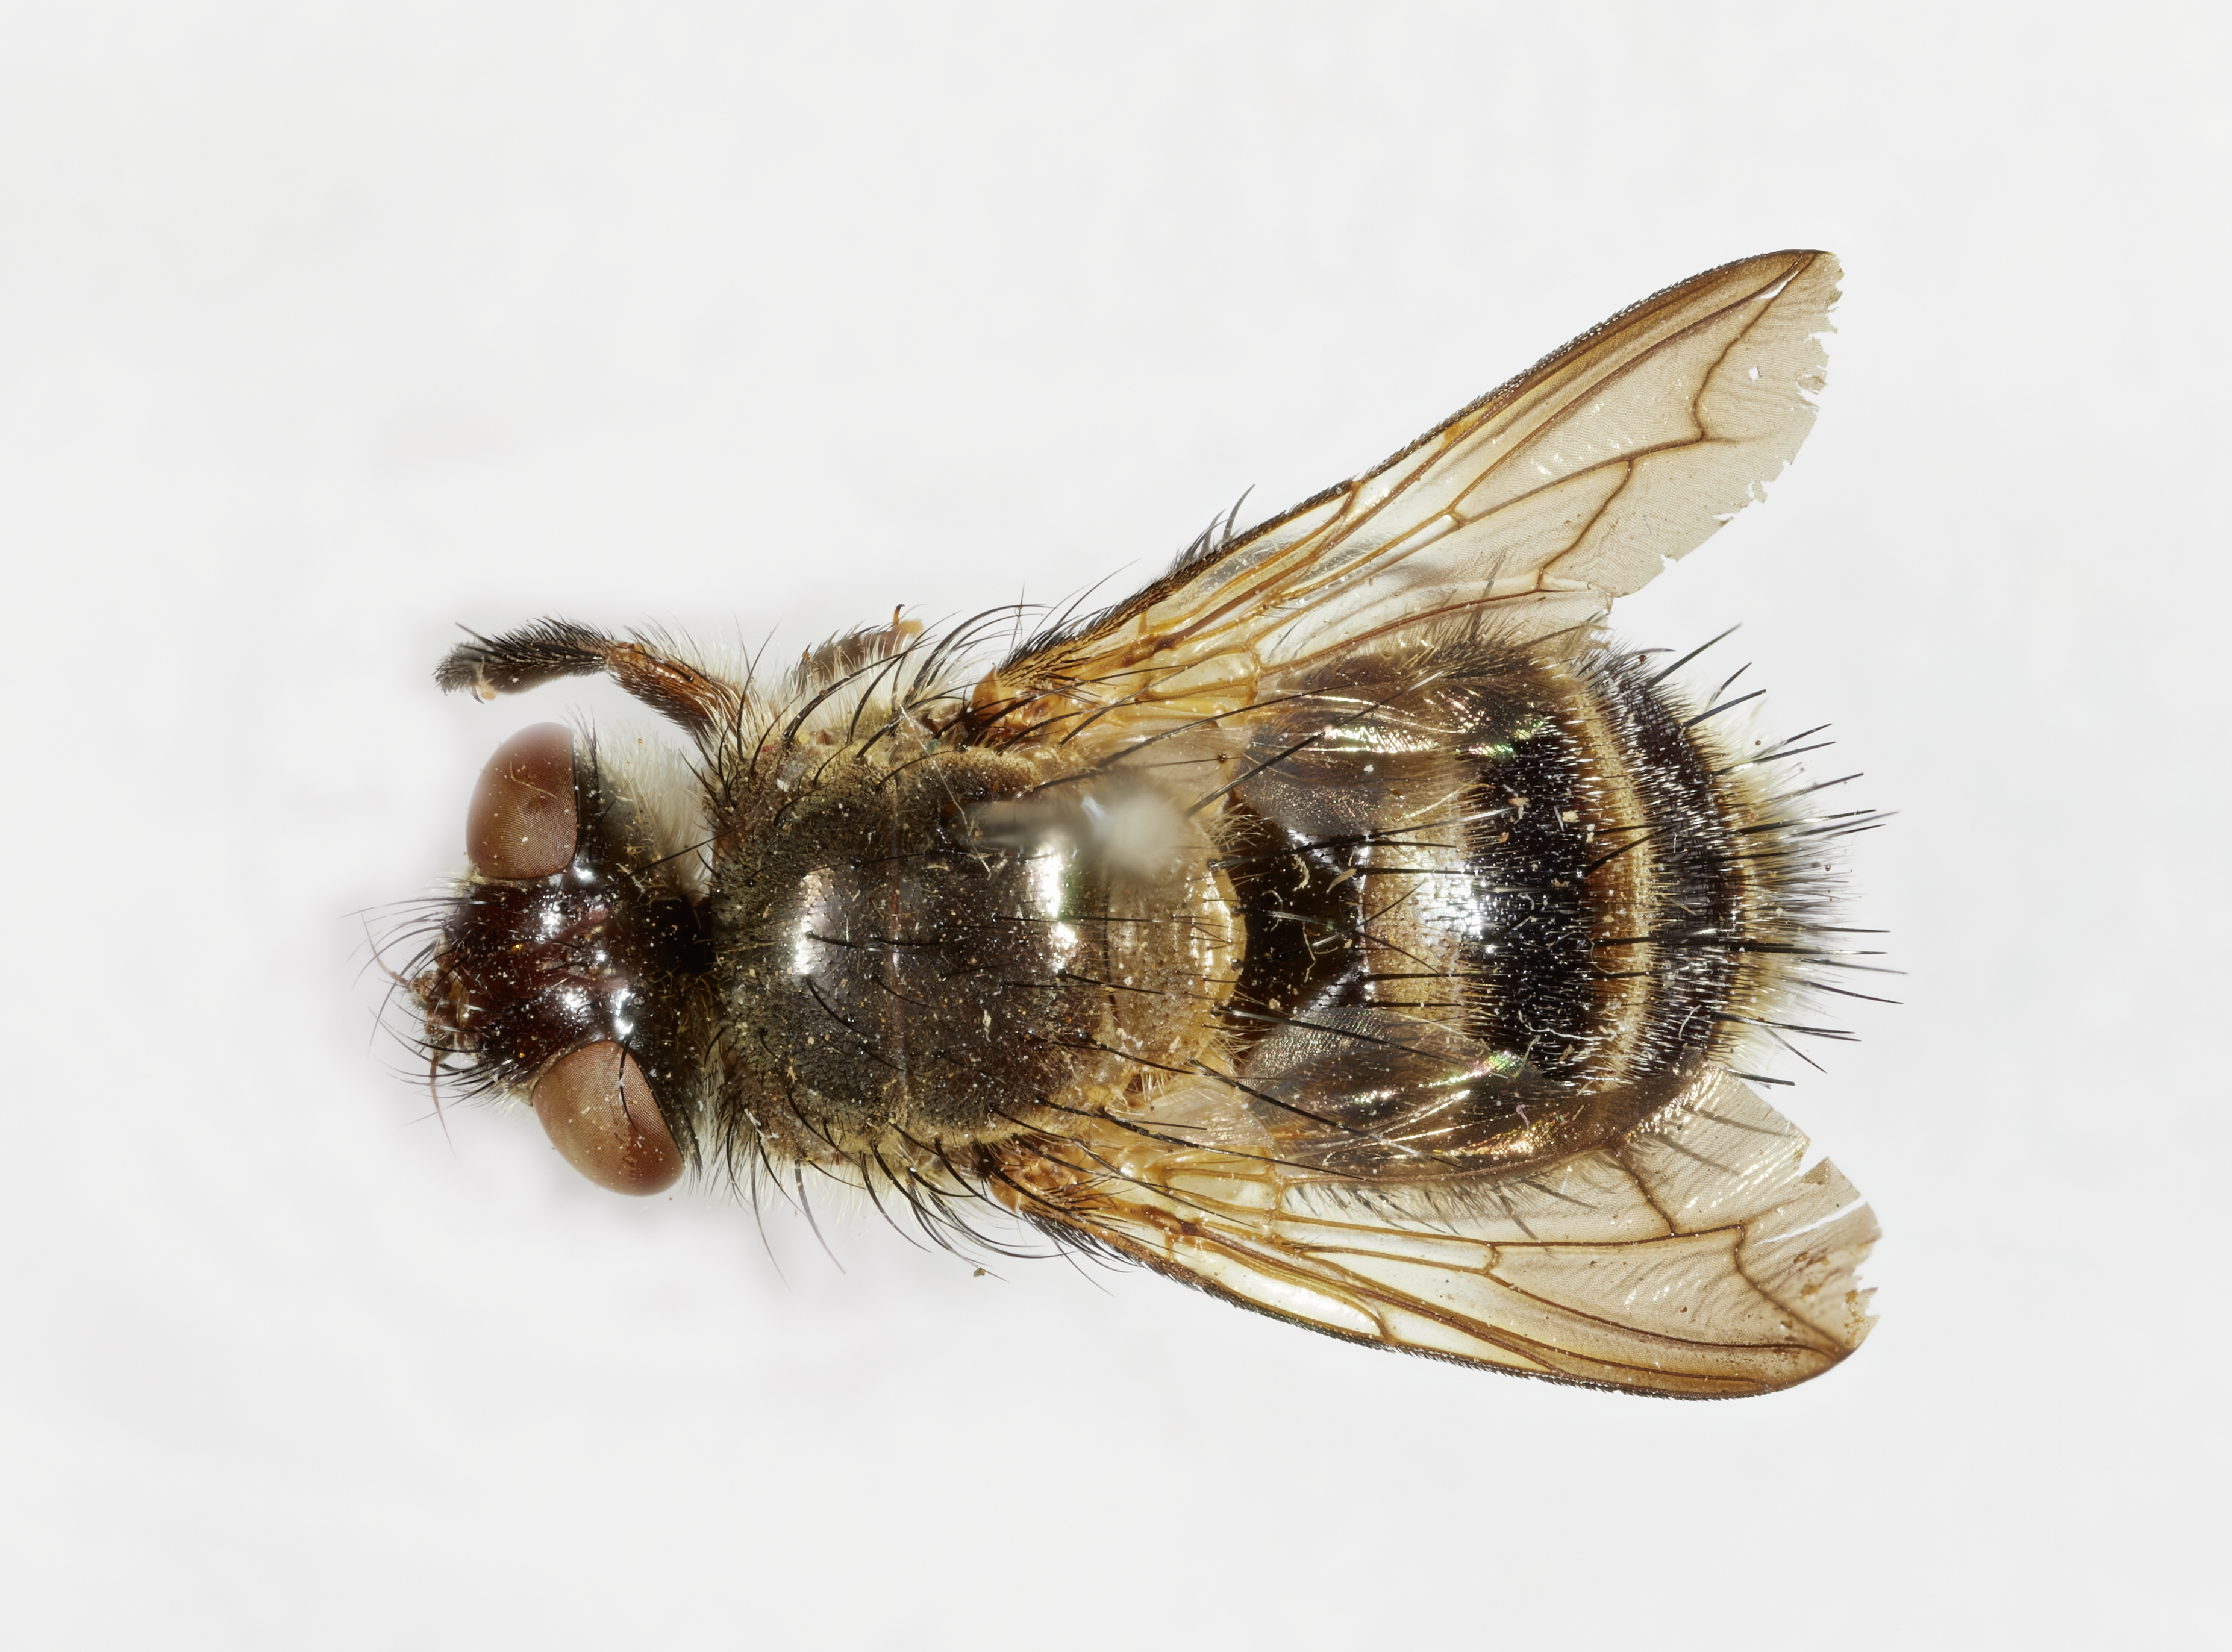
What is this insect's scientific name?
Eristalomyia nitidifrons
